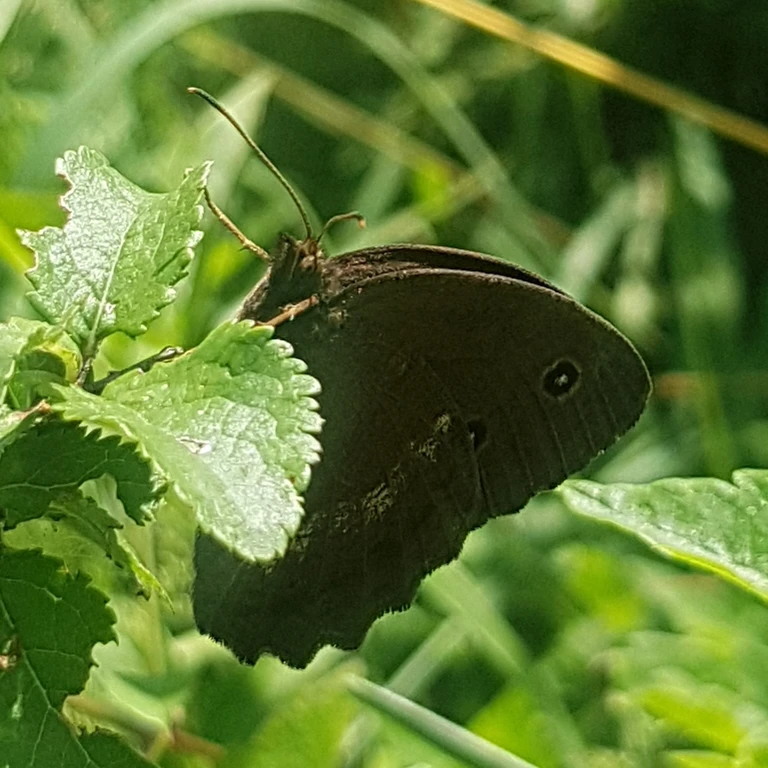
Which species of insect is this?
Minois dryas
